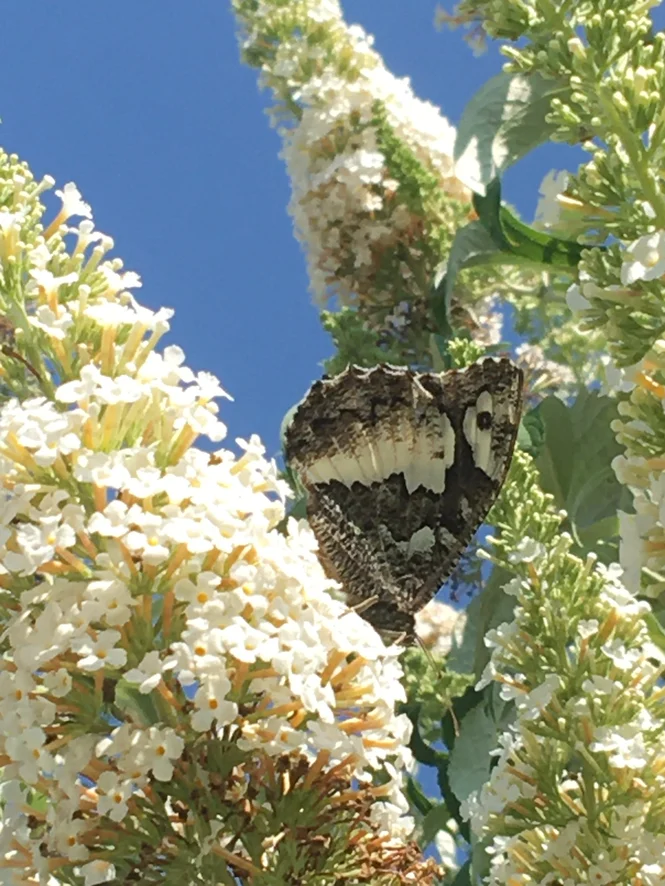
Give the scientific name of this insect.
Brintesia circe
